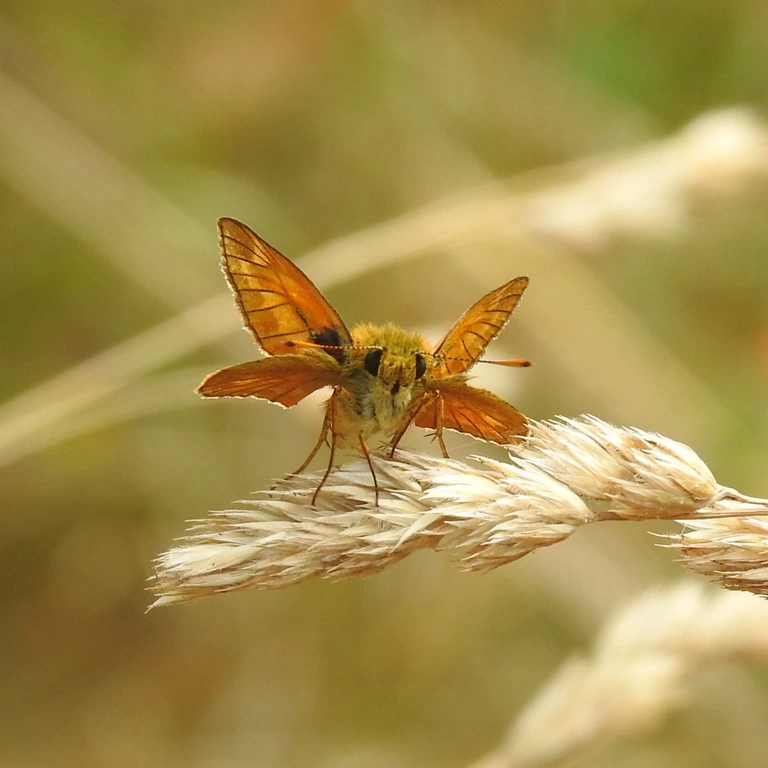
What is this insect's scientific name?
Ochlodes sylvanus (also Ochlodes venata)
